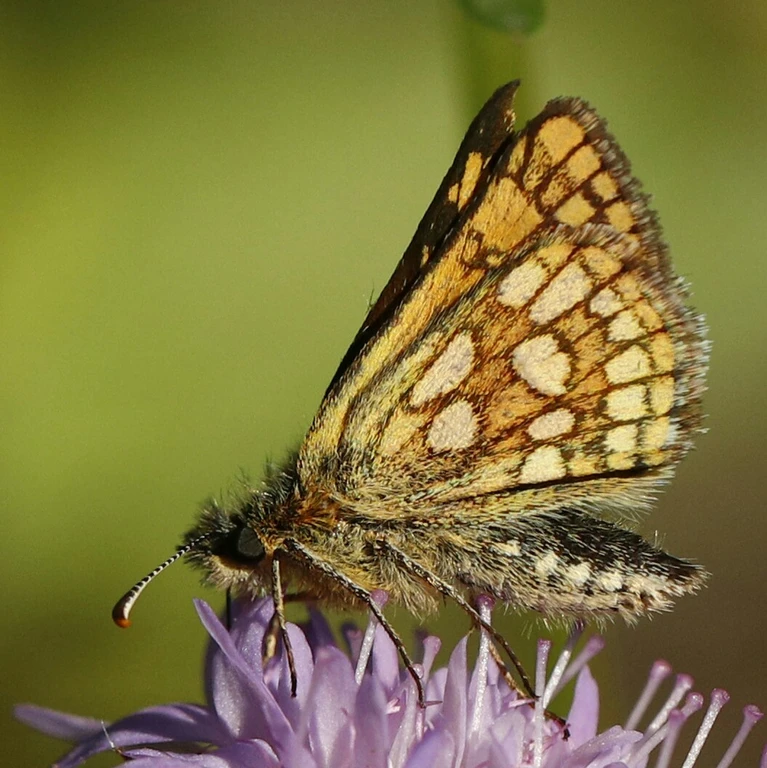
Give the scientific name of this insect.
Carterocephalus palaemon
